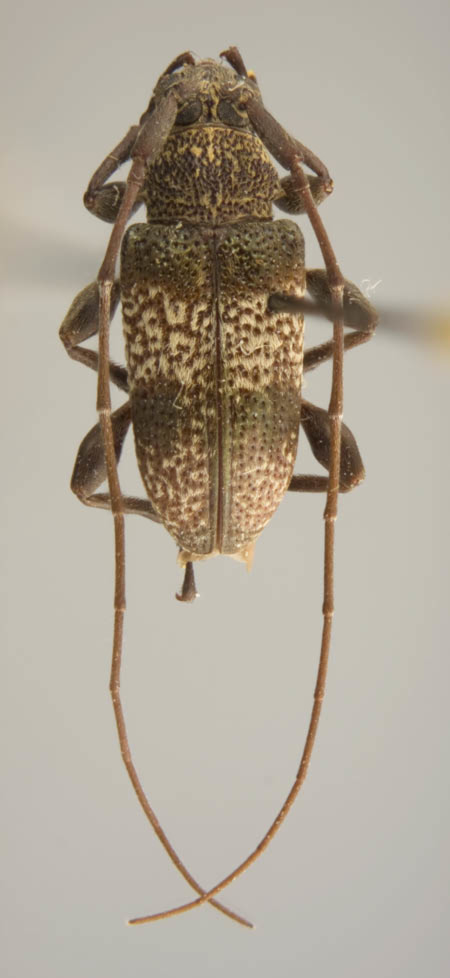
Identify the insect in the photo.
Nesozineus giesberti
